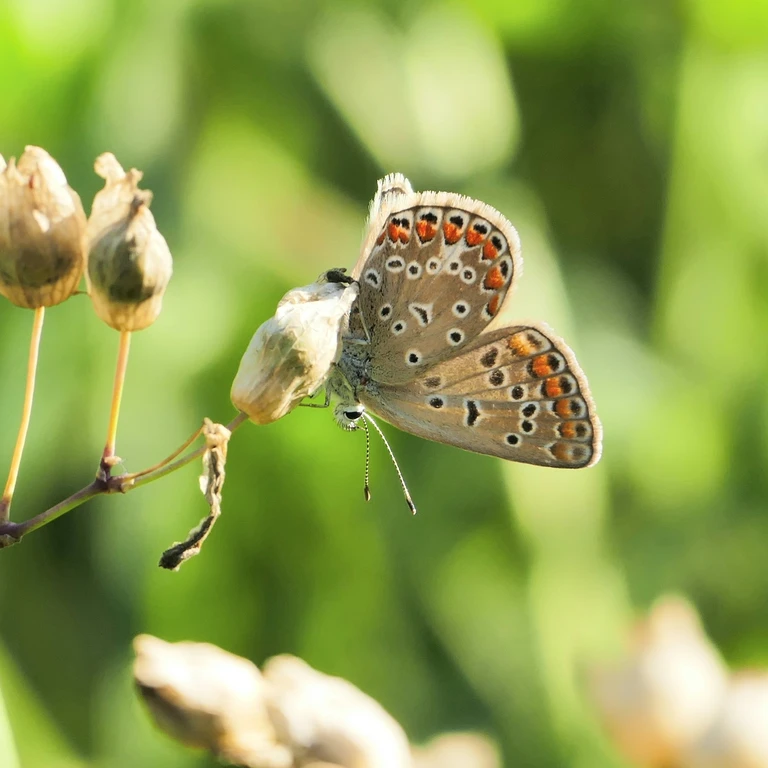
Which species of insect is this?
Polyommatus icarus
